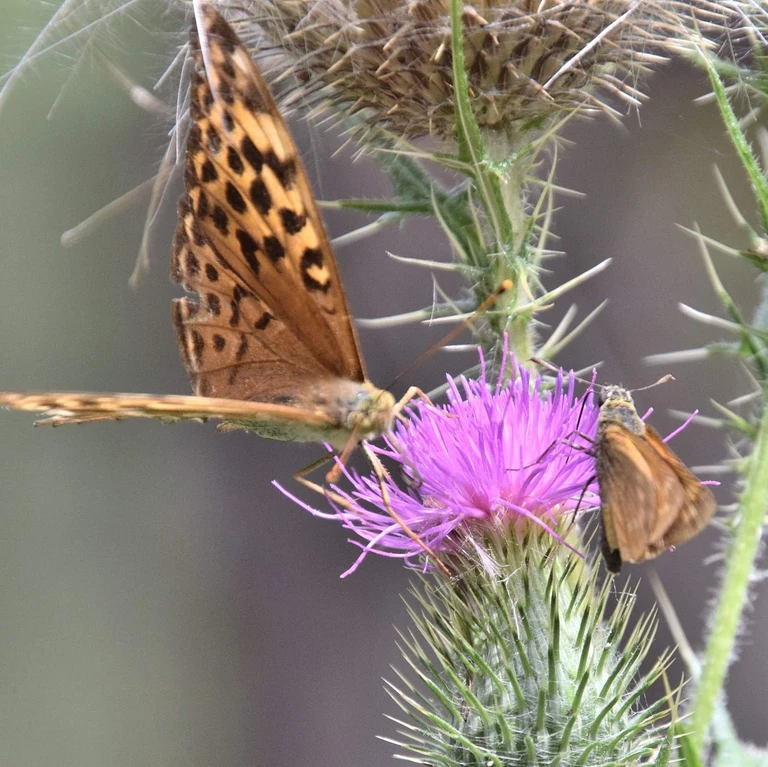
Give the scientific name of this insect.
Argynnis paphia
